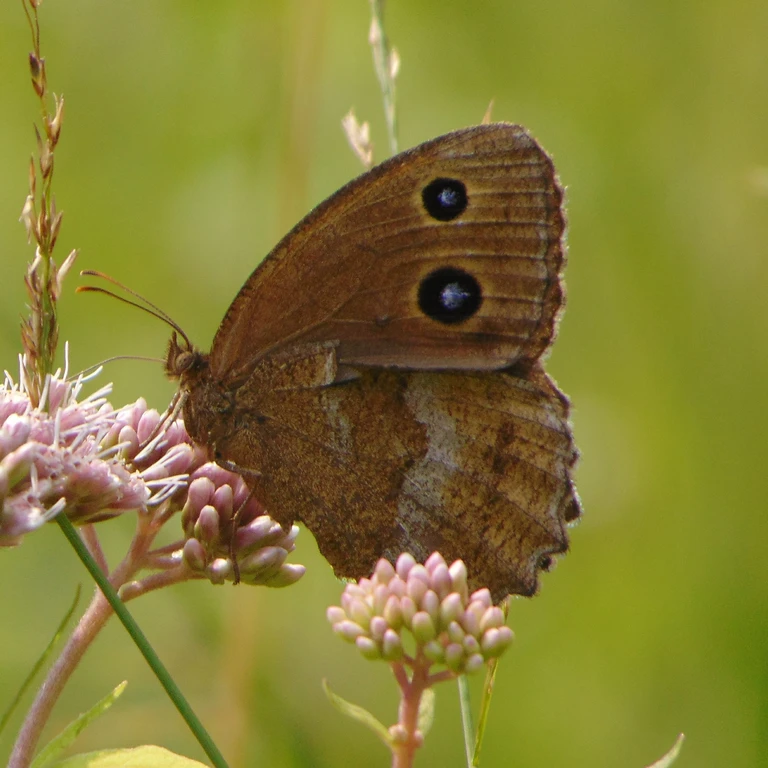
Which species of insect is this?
Minois dryas
